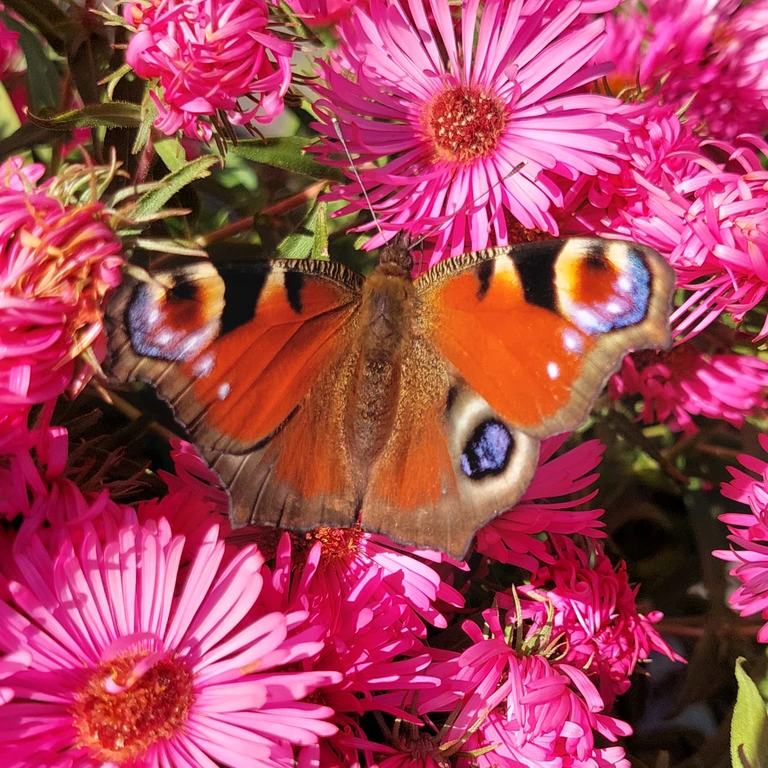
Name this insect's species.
Aglais io
